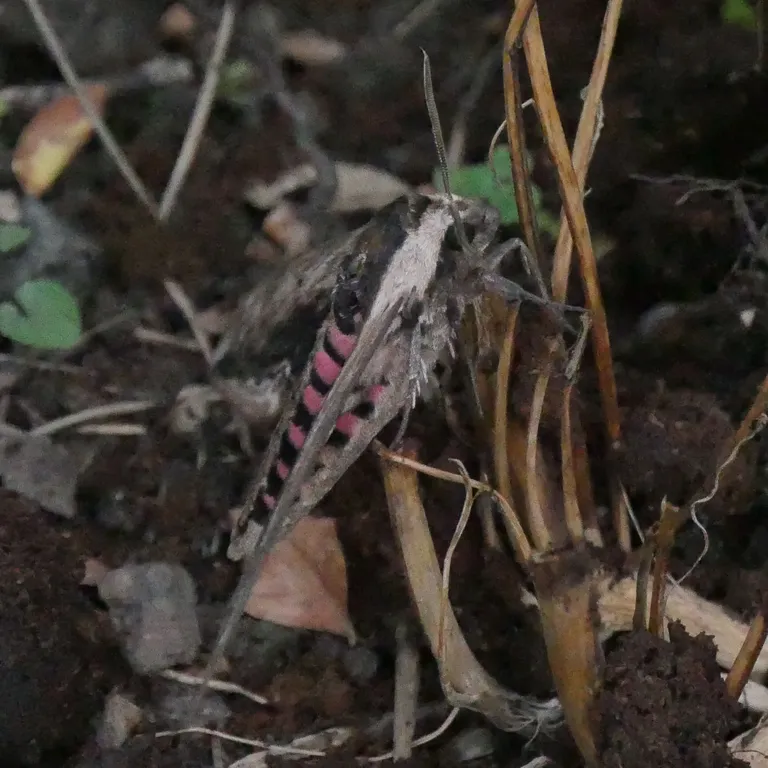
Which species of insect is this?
Sphinx ligustri
